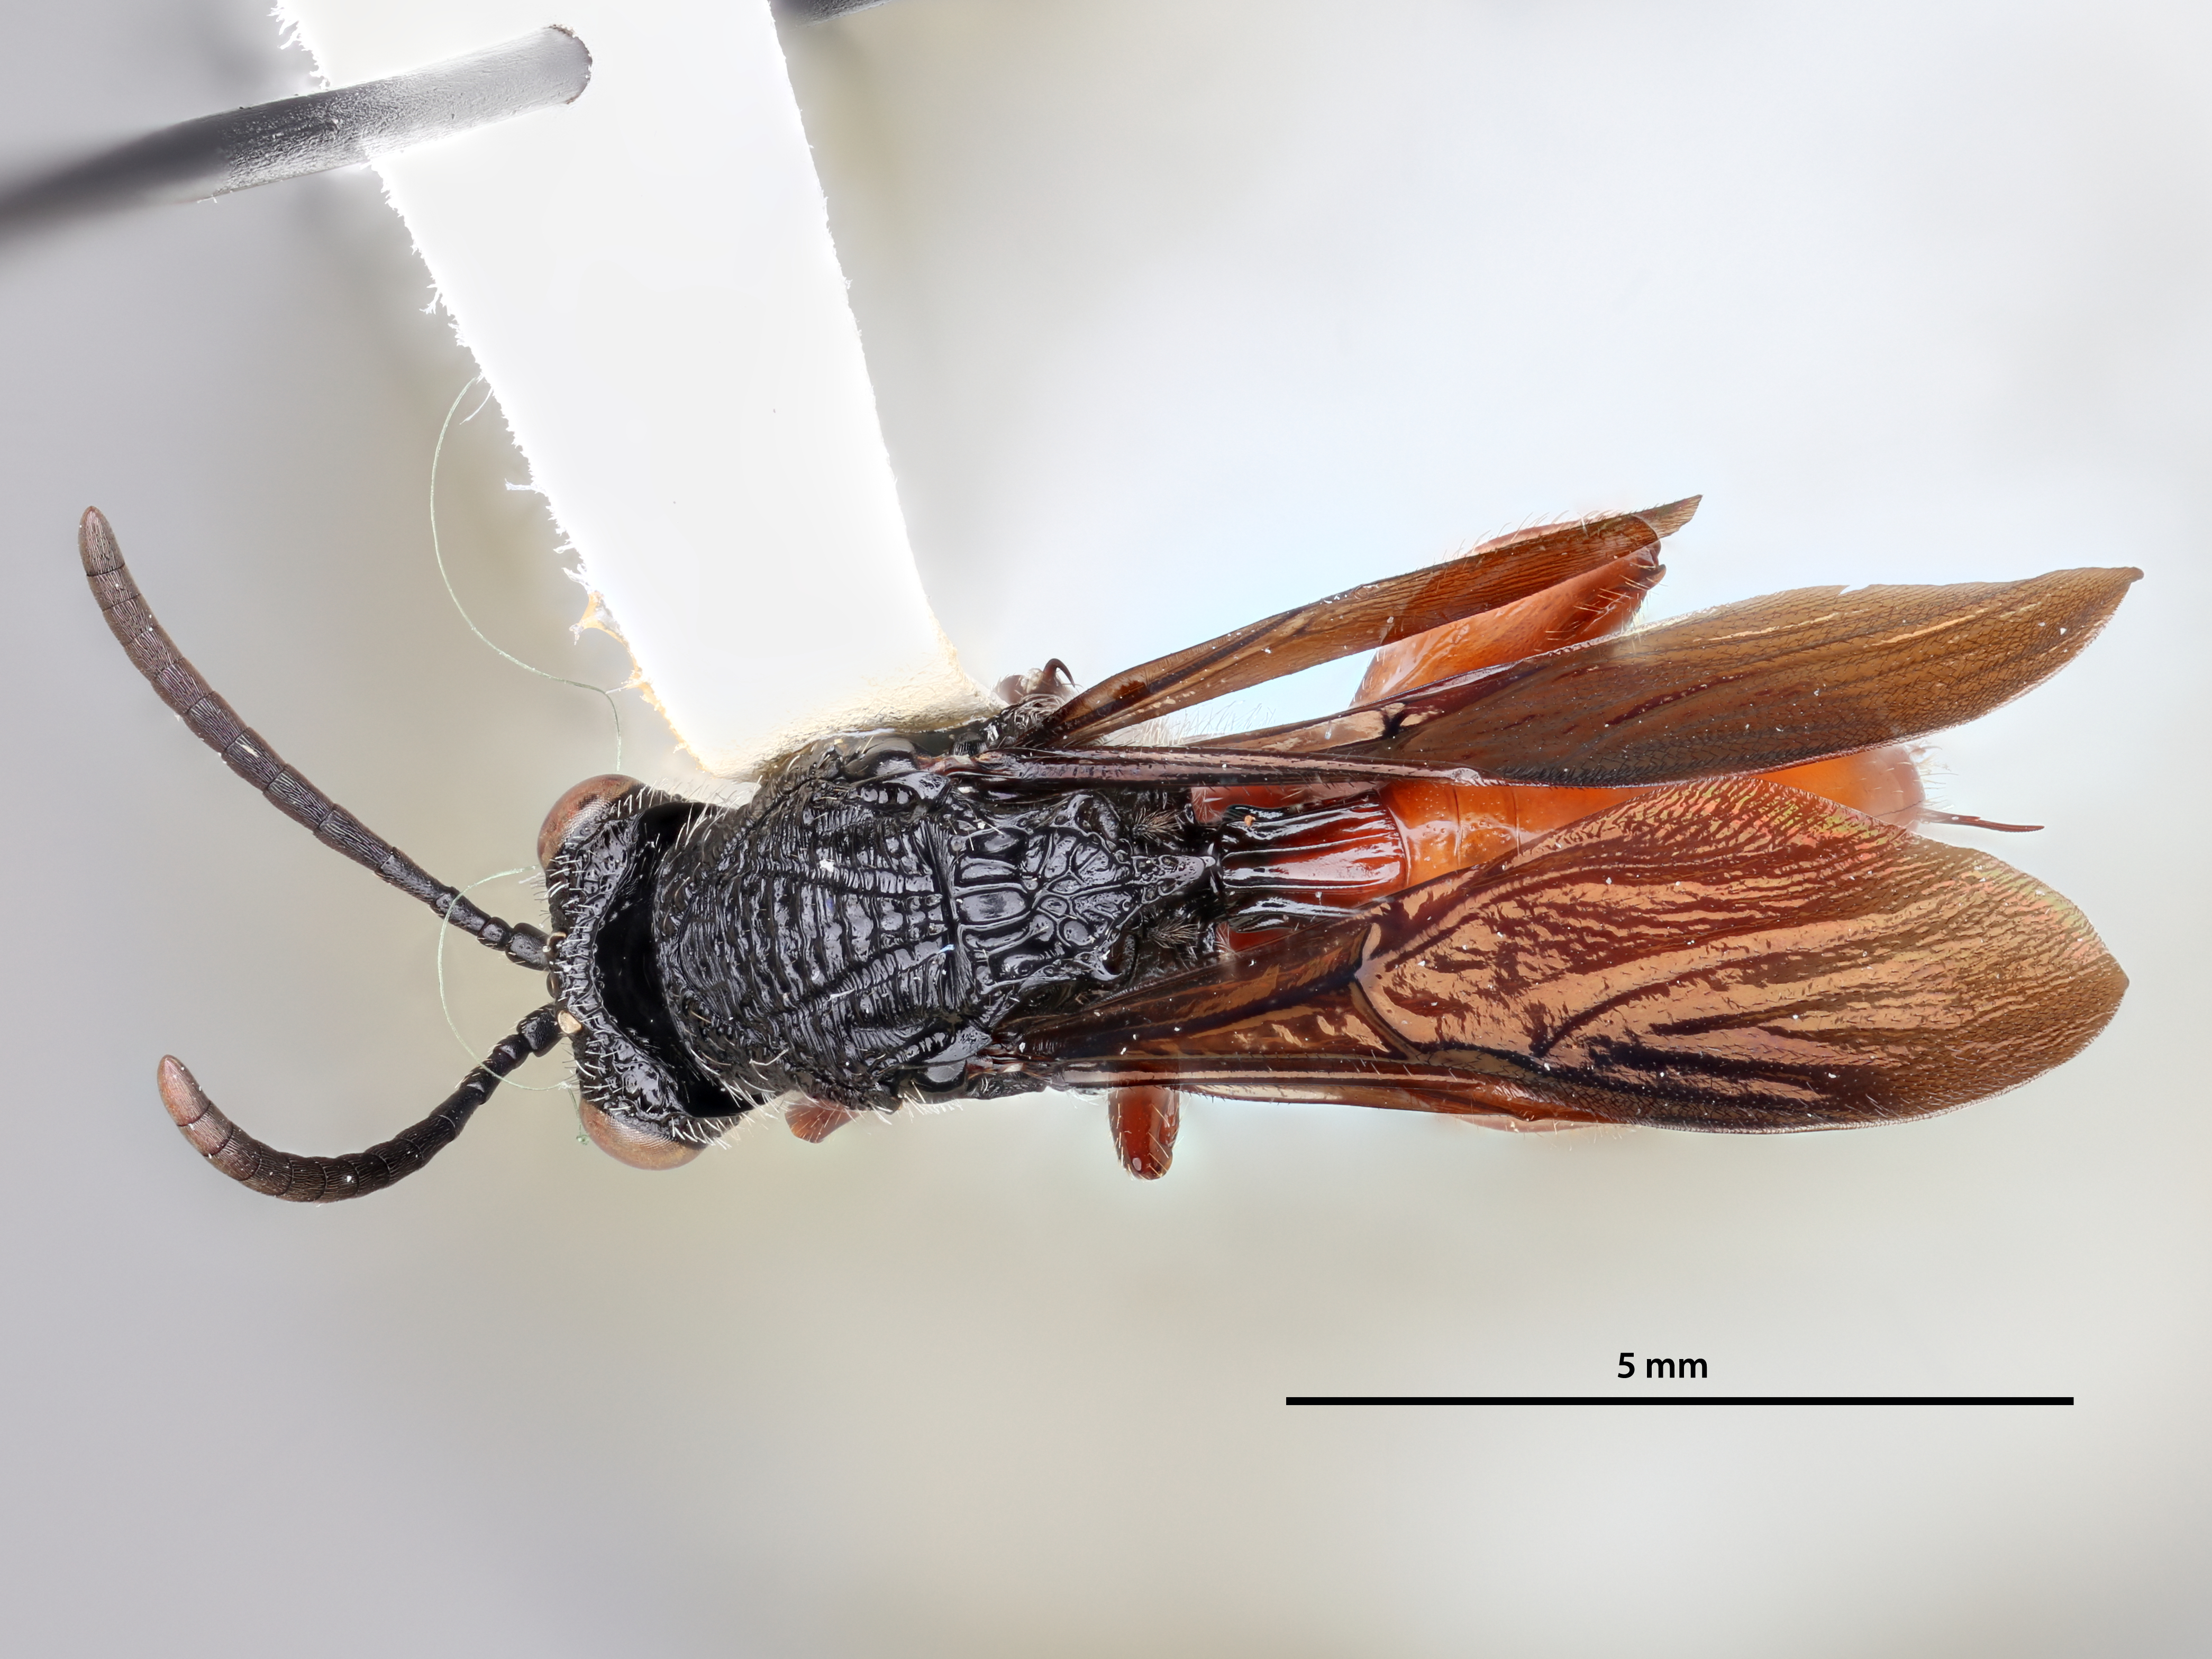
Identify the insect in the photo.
Oberthuerella sharkeyi
